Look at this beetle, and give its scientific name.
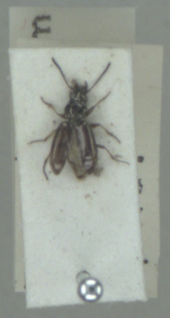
Bembidion properans
